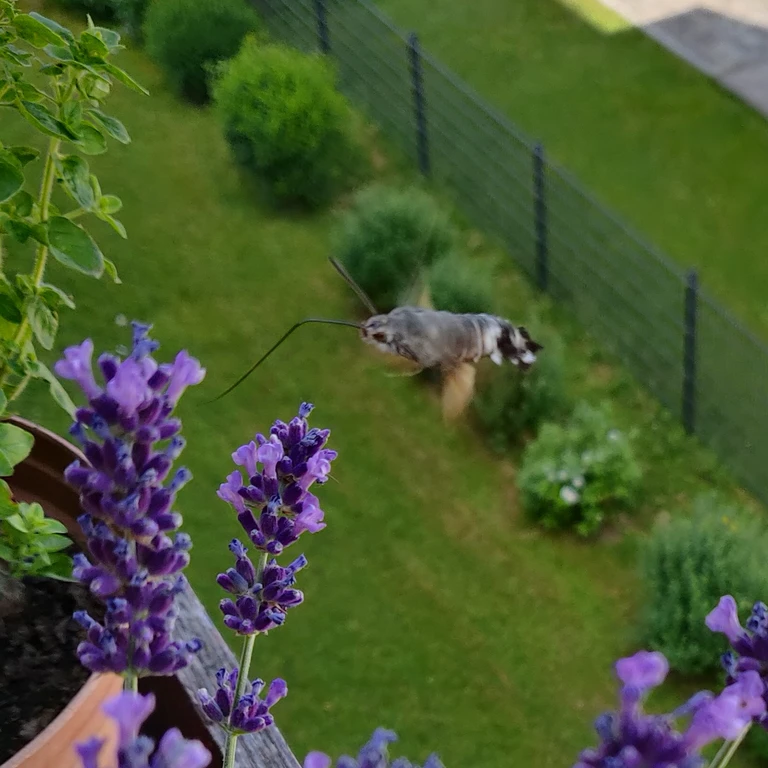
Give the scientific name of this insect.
Macroglossum stellatarum
